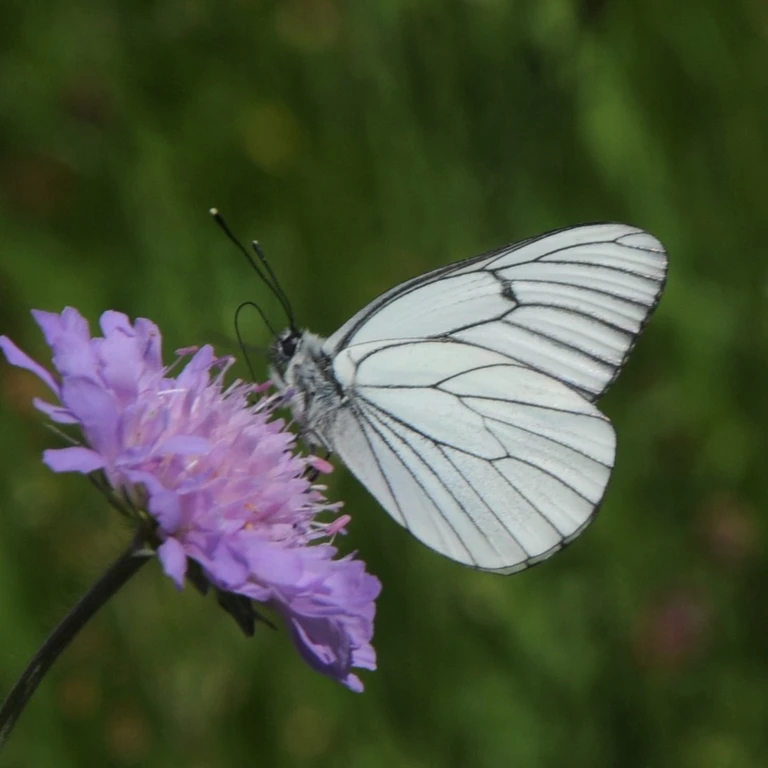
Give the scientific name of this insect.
Aporia crataegi
